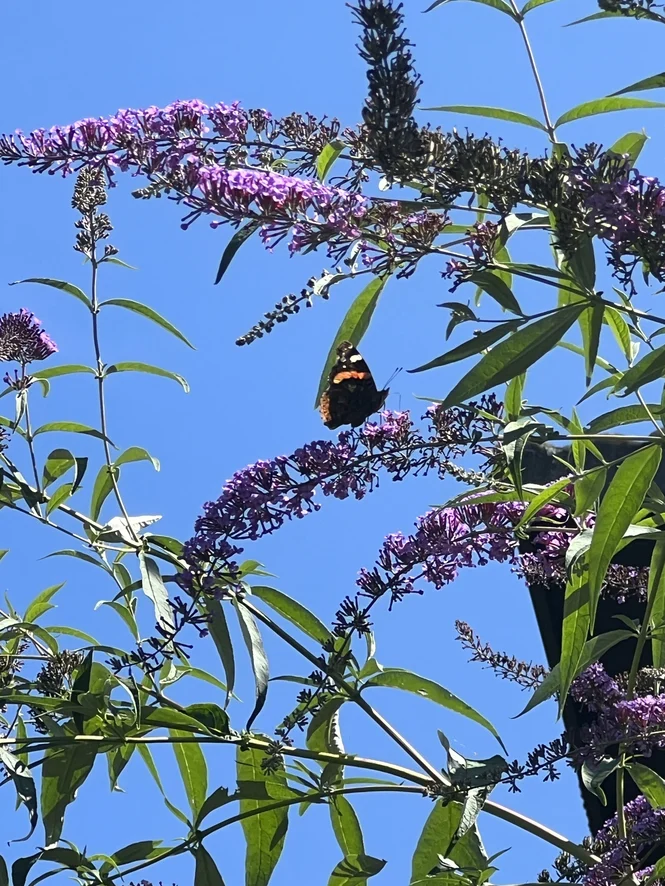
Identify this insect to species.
Vanessa atalanta
